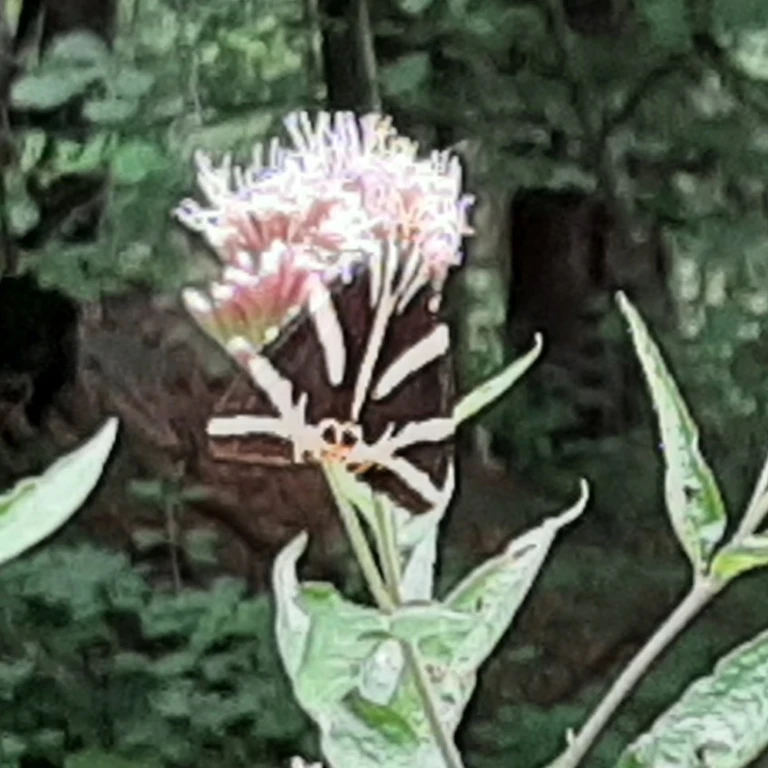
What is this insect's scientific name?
Euplagia quadripunctaria
